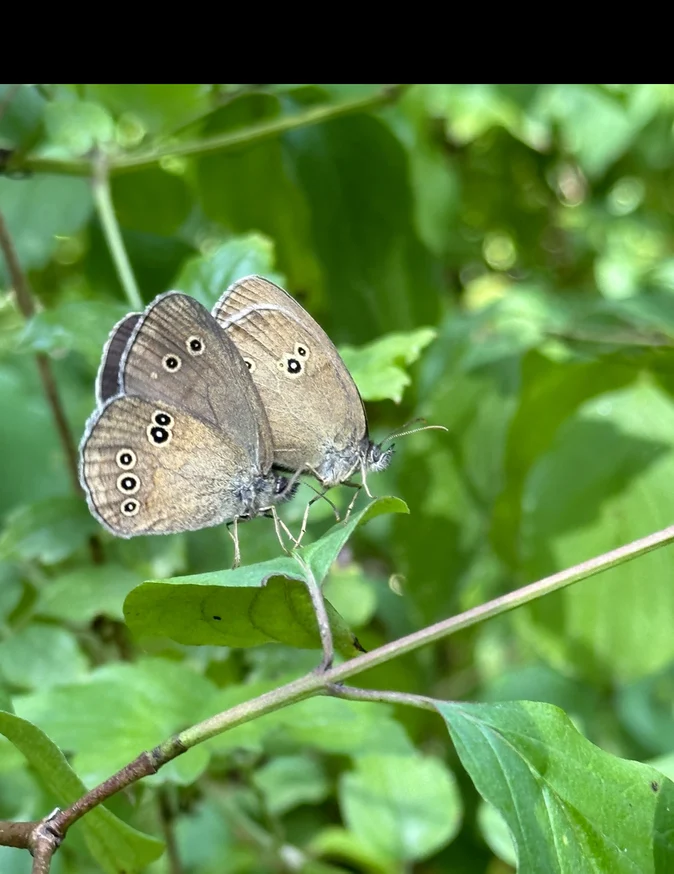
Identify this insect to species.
Aphantopus hyperantus
